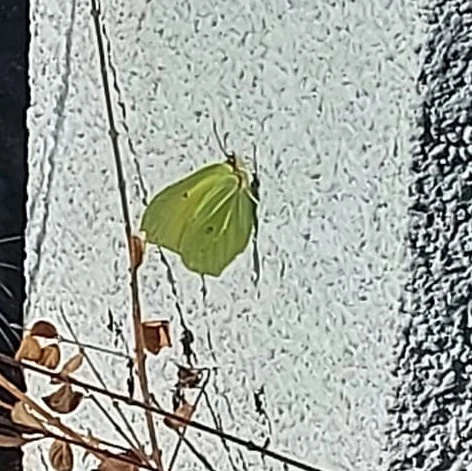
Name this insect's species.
Gonepteryx rhamni
